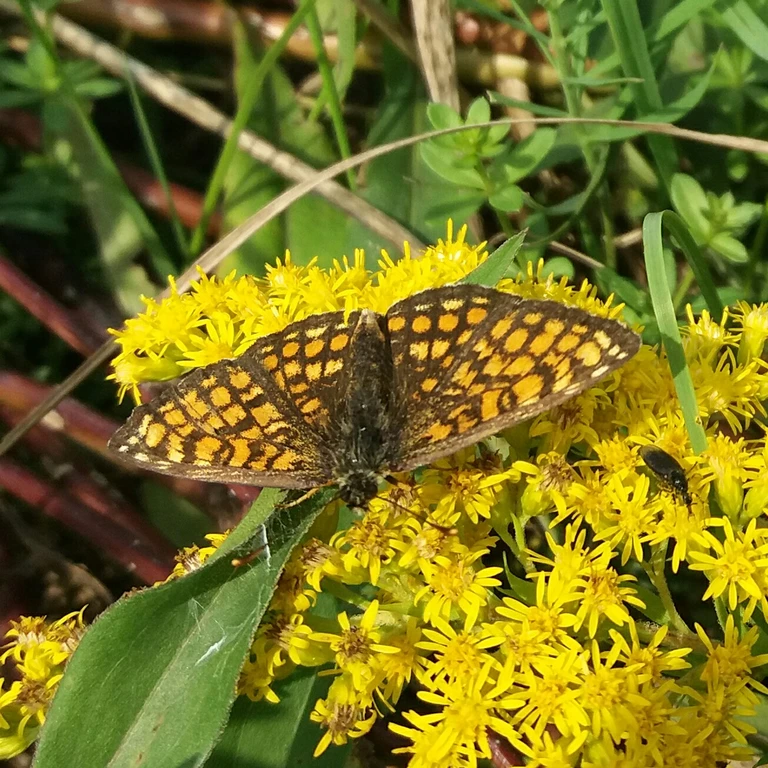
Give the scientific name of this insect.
Melitaea athalia
